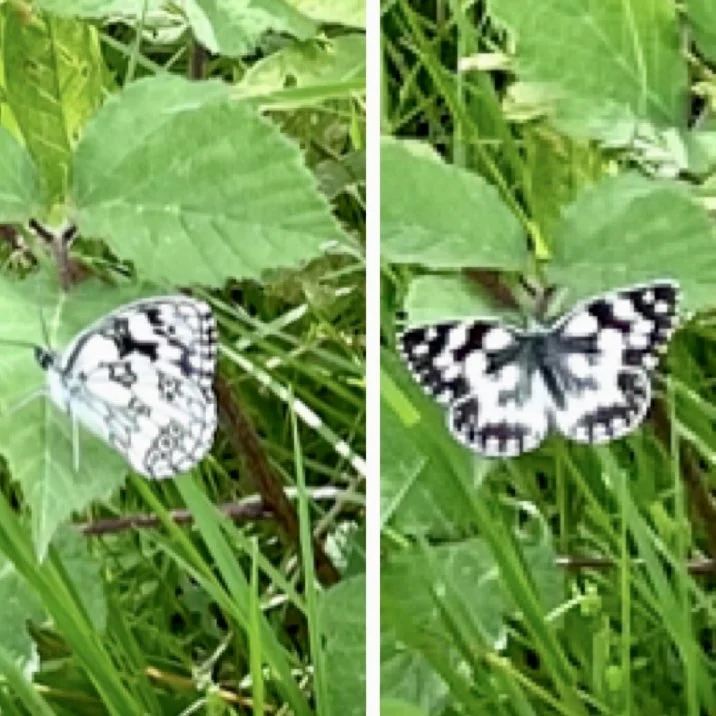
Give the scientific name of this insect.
Melanargia galathea
